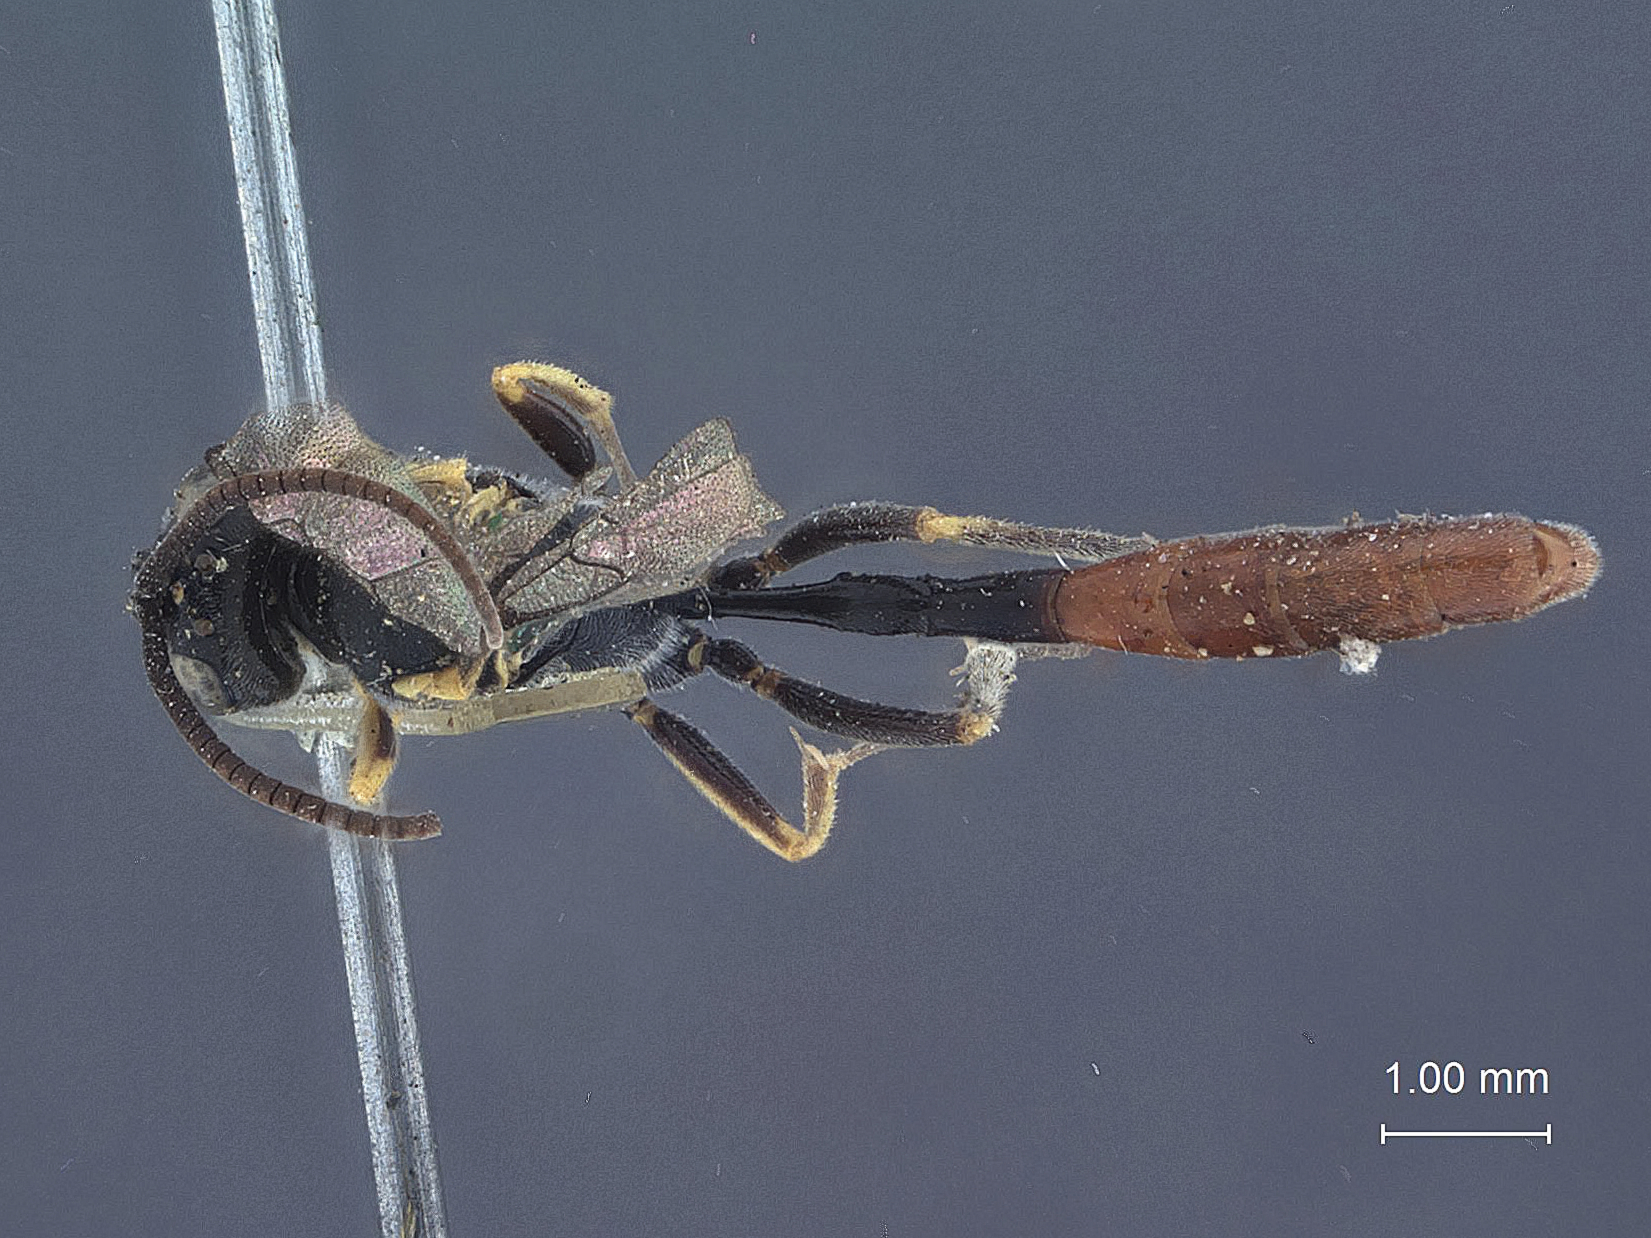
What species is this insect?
Campoplegidea pulchella
